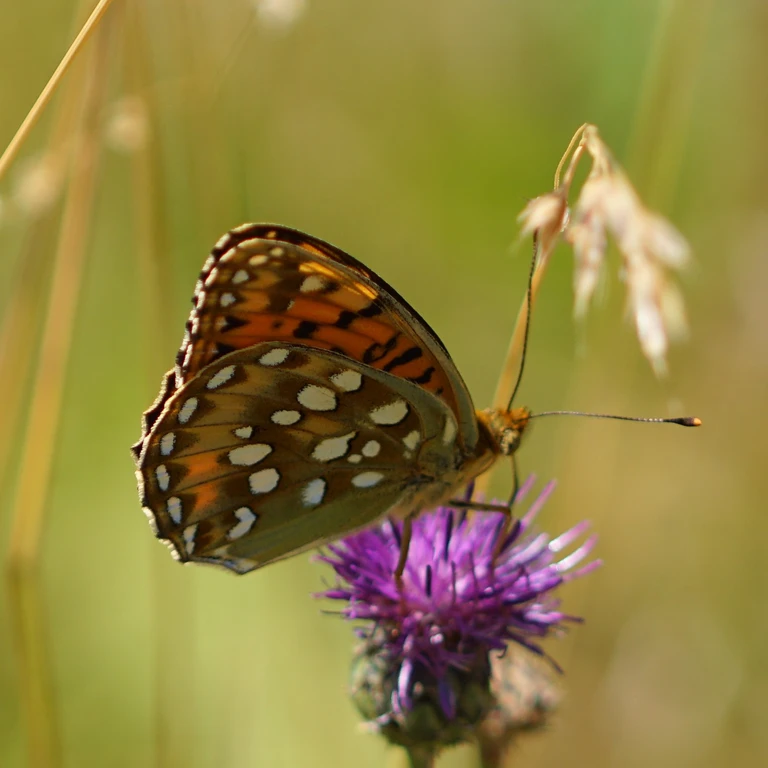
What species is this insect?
Speyeria aglaja
